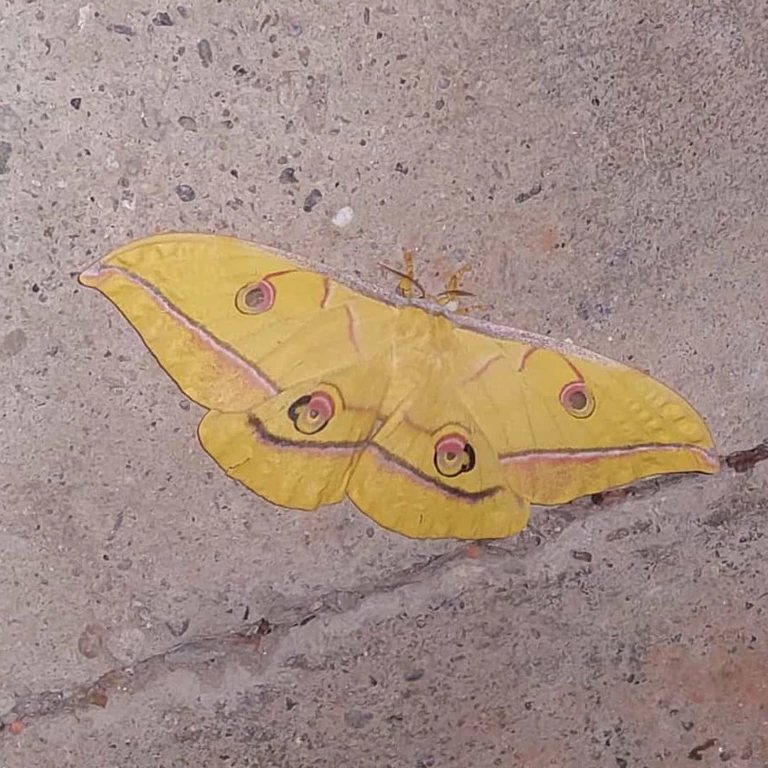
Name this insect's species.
Antheraea yamamai
